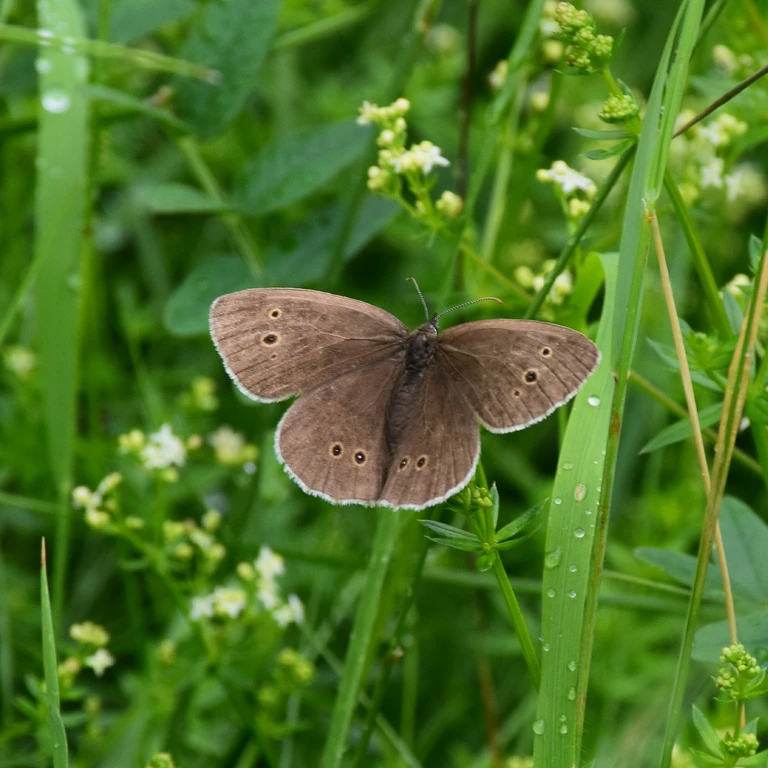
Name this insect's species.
Aphantopus hyperantus
